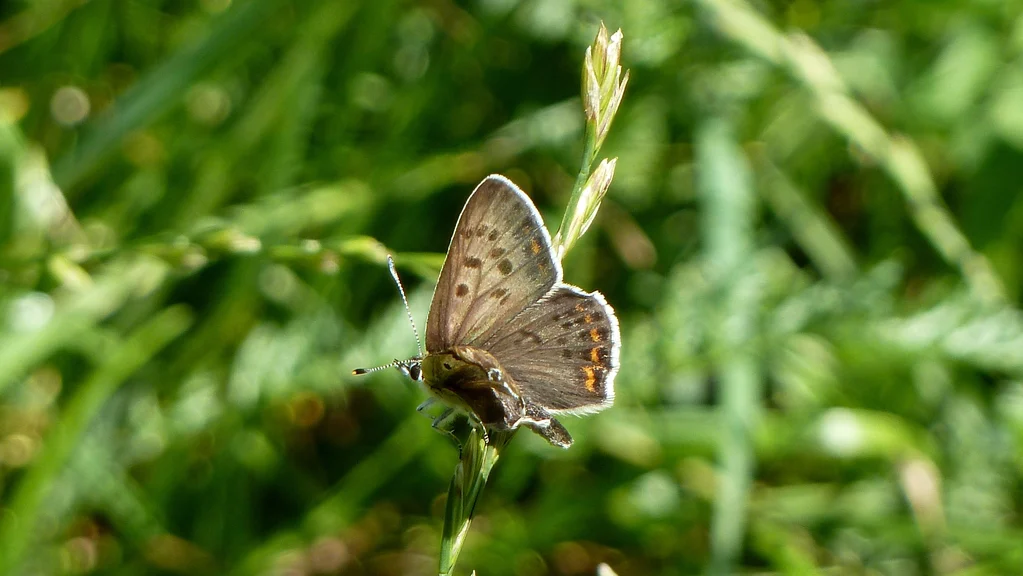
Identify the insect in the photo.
Lycaena tityrus (also Loweia tityrus)
